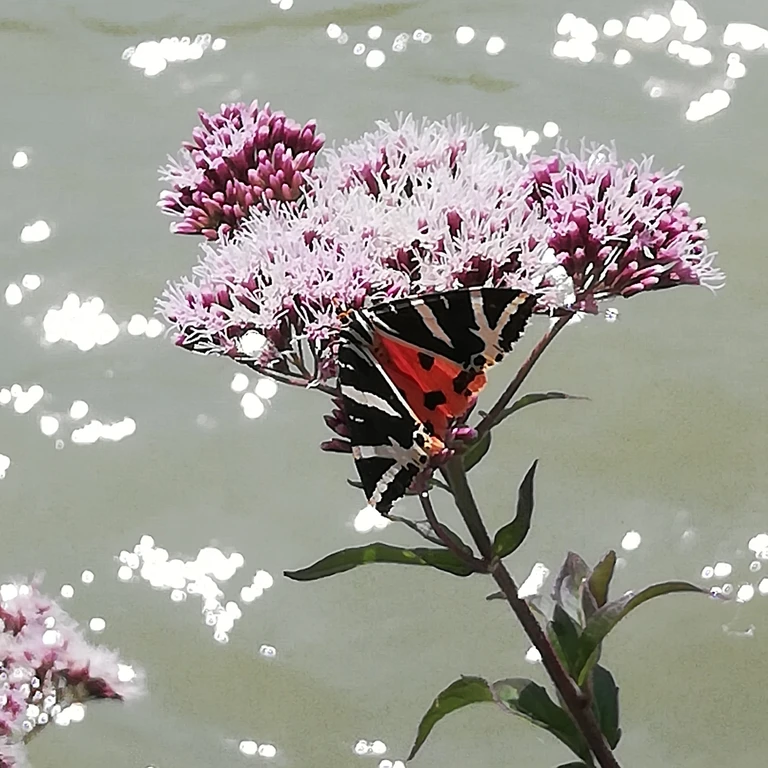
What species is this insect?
Euplagia quadripunctaria
